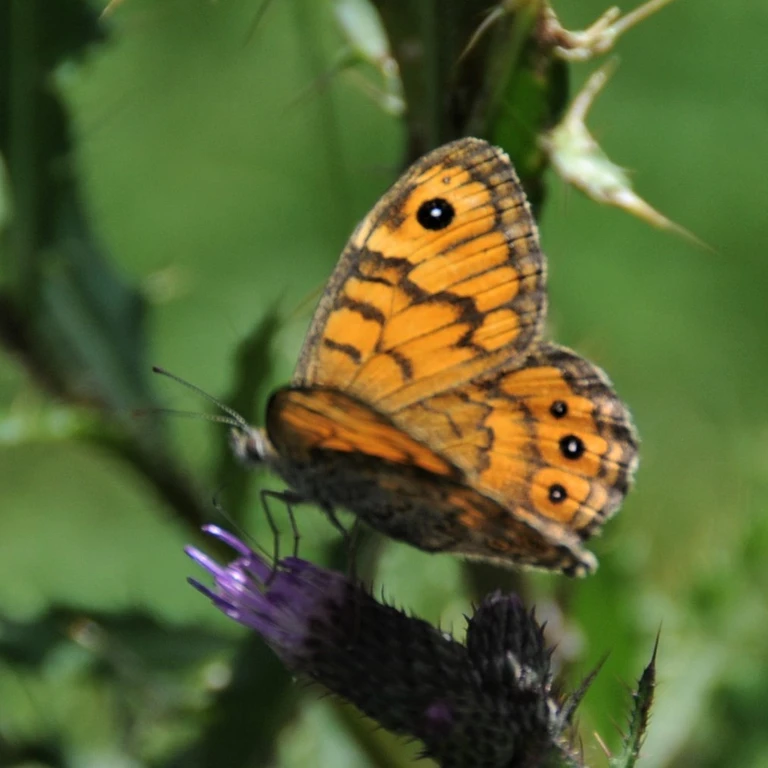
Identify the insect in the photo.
Lasiommata megera (also Pararge megera)
